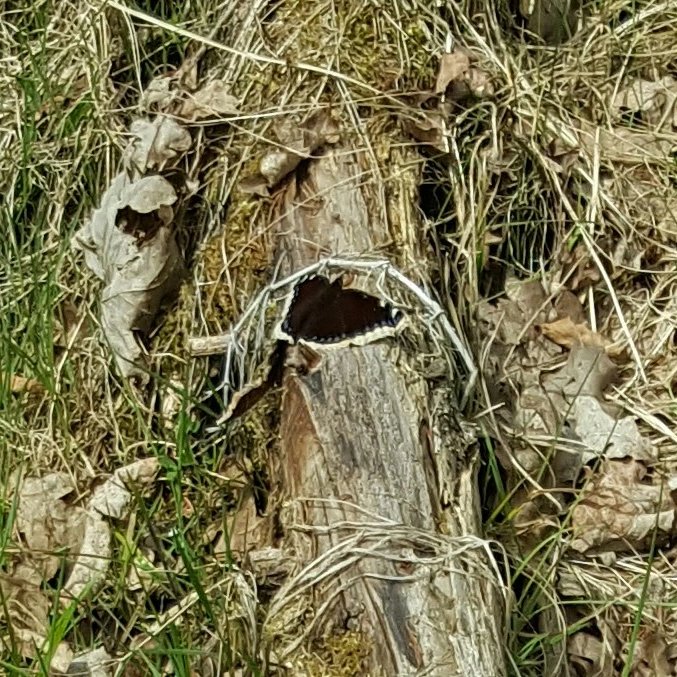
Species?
Nymphalis antiopa
